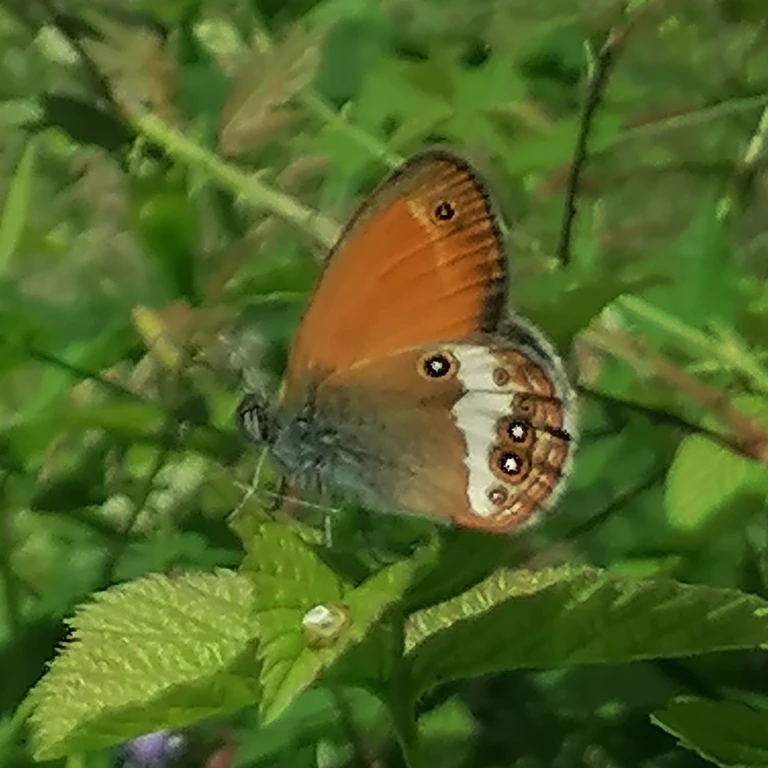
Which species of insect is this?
Coenonympha arcania
